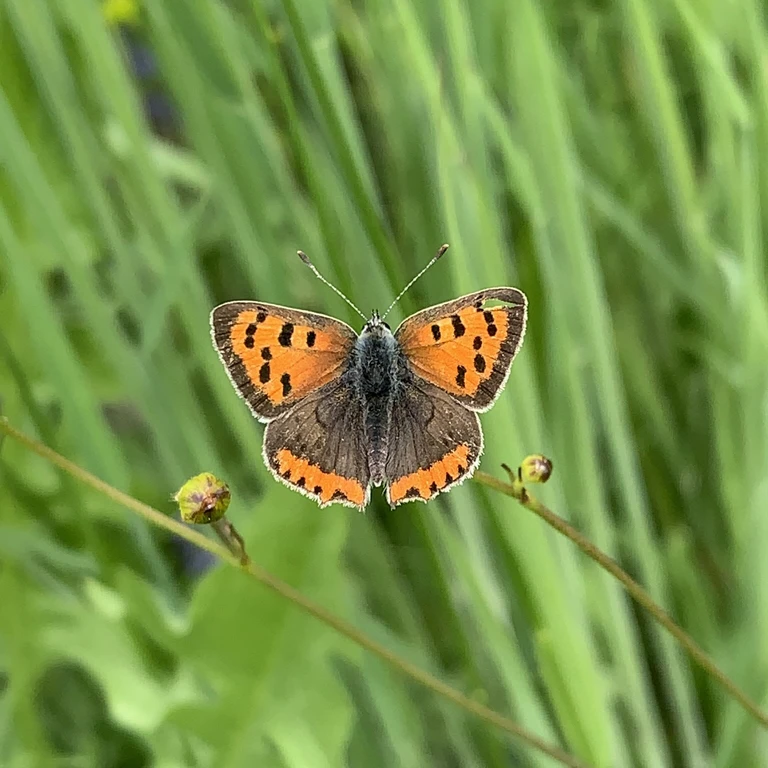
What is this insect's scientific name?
Lycaena phlaeas
